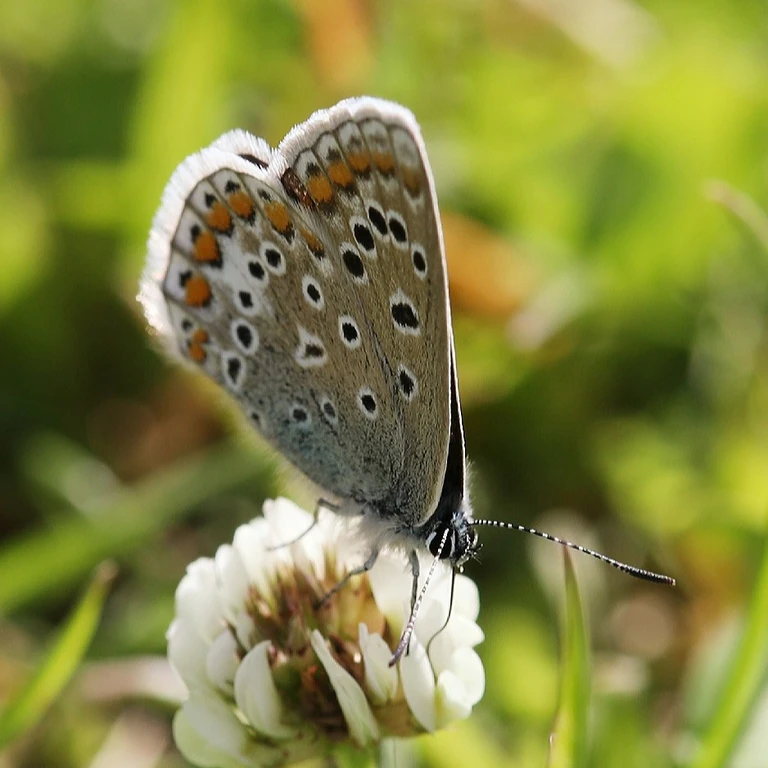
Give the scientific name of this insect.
Polyommatus icarus
